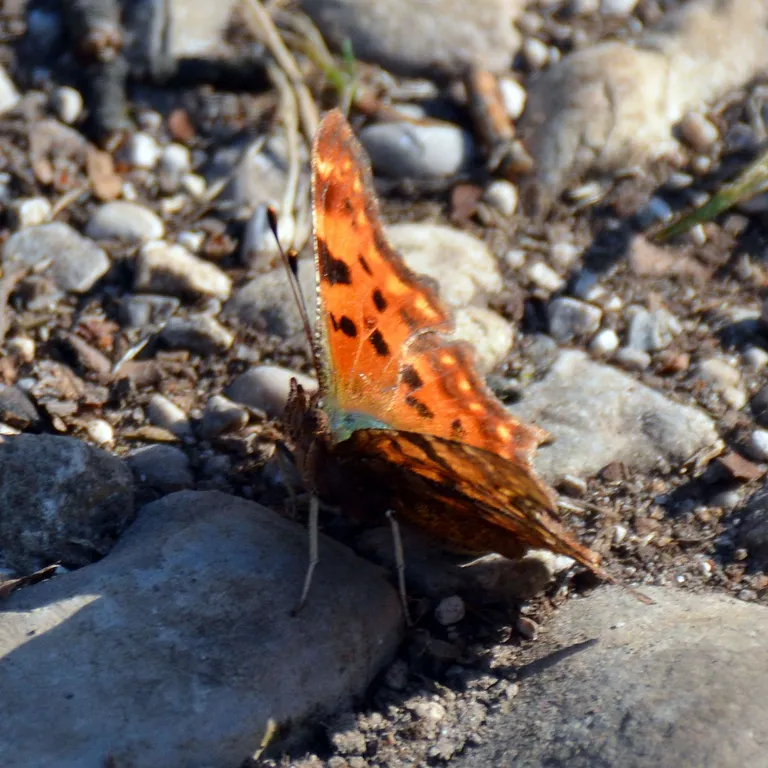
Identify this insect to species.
Polygonia c-album
